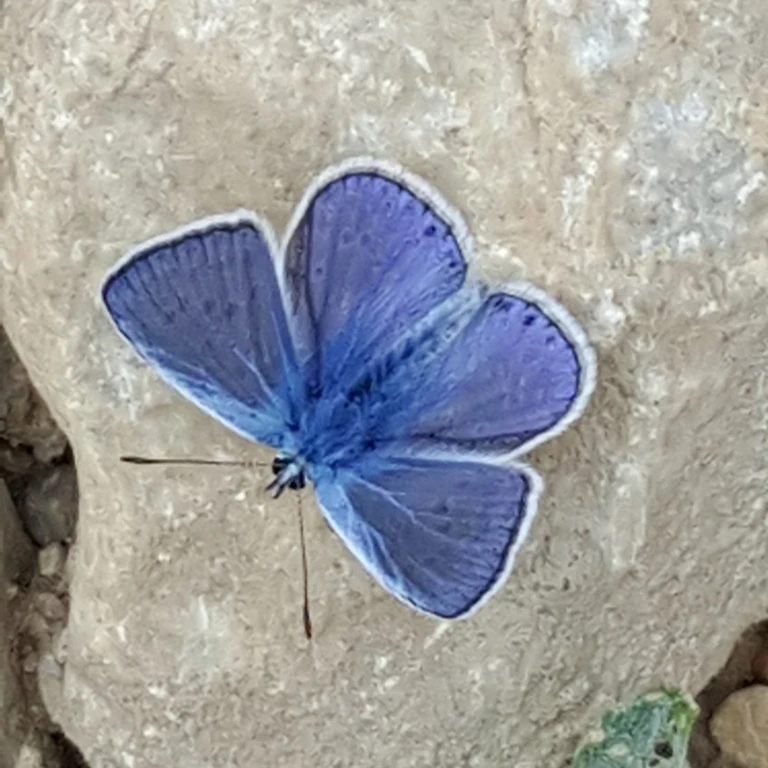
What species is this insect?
Polyommatus icarus
